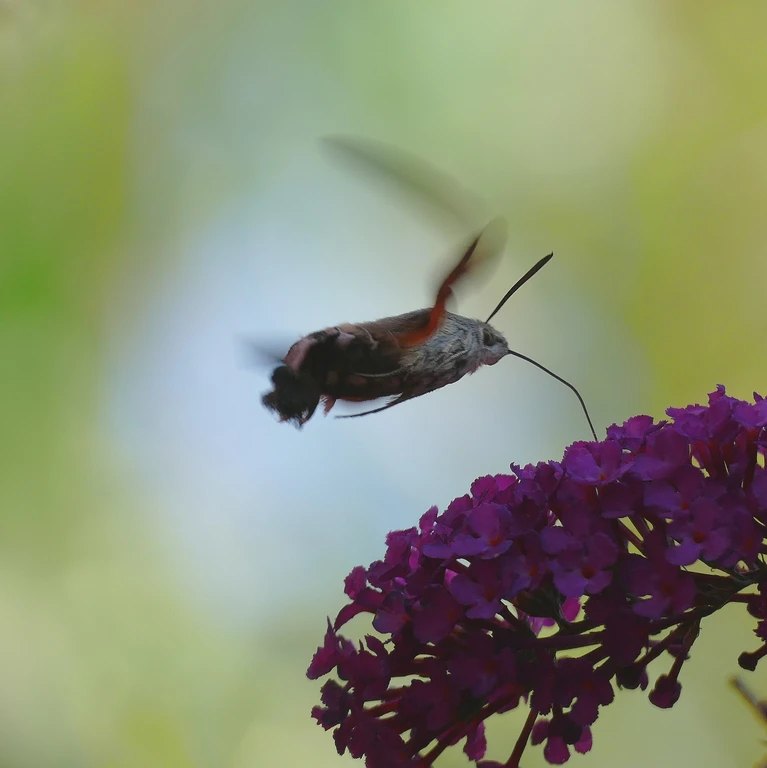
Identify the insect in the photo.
Macroglossum stellatarum
